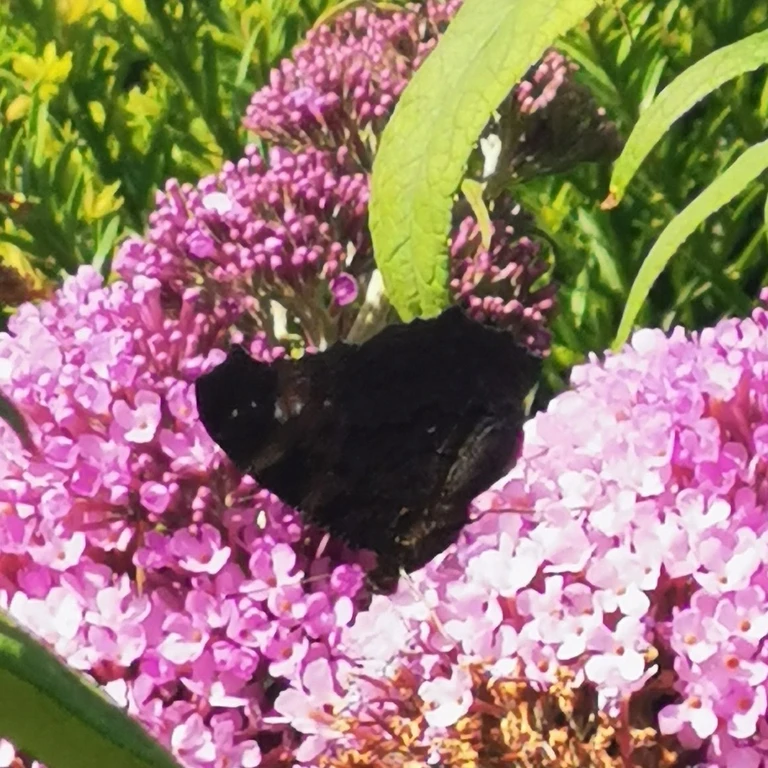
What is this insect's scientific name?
Aglais io
